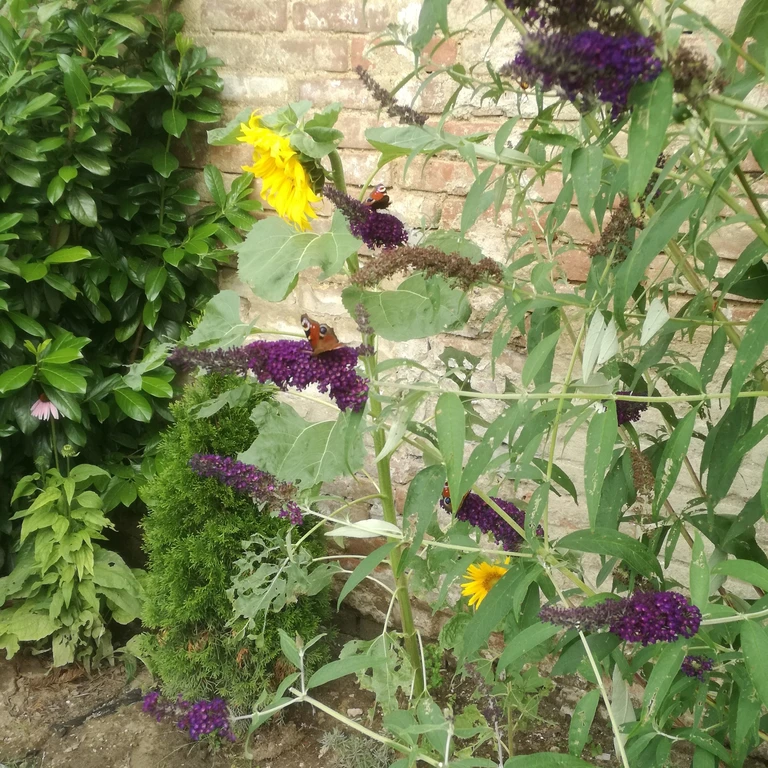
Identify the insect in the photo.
Aglais io
